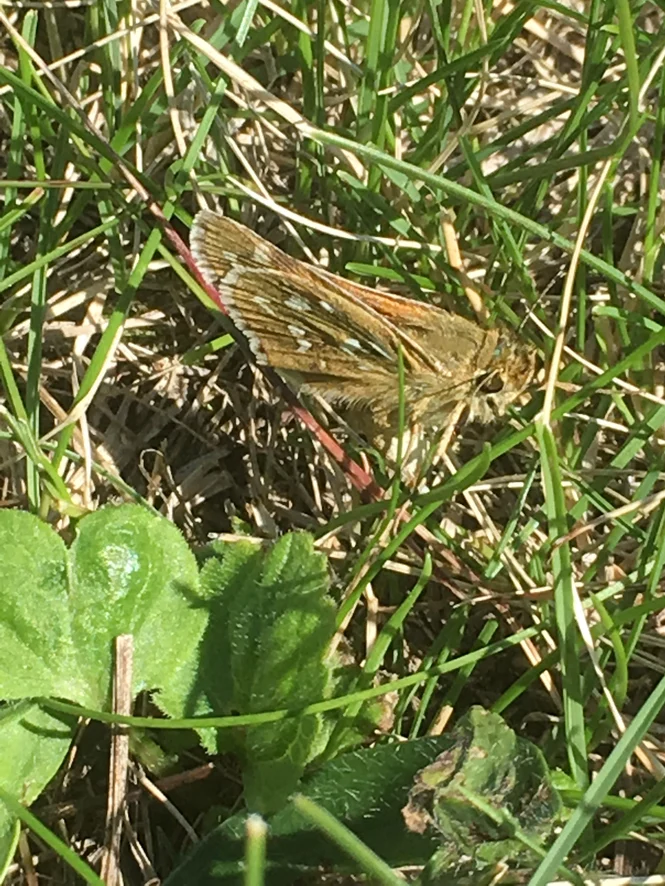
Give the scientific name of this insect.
Hesperia comma
